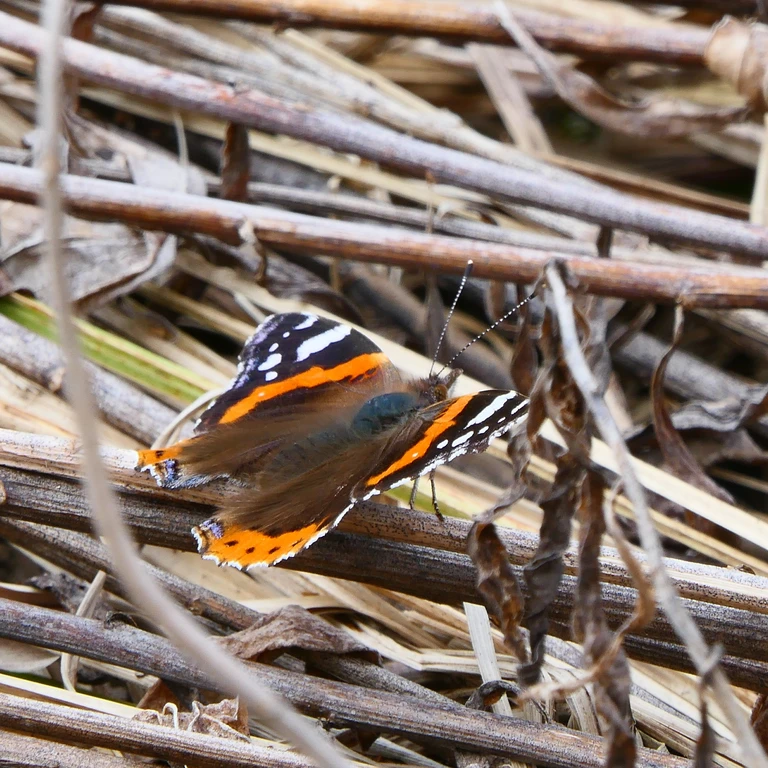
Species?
Vanessa atalanta
